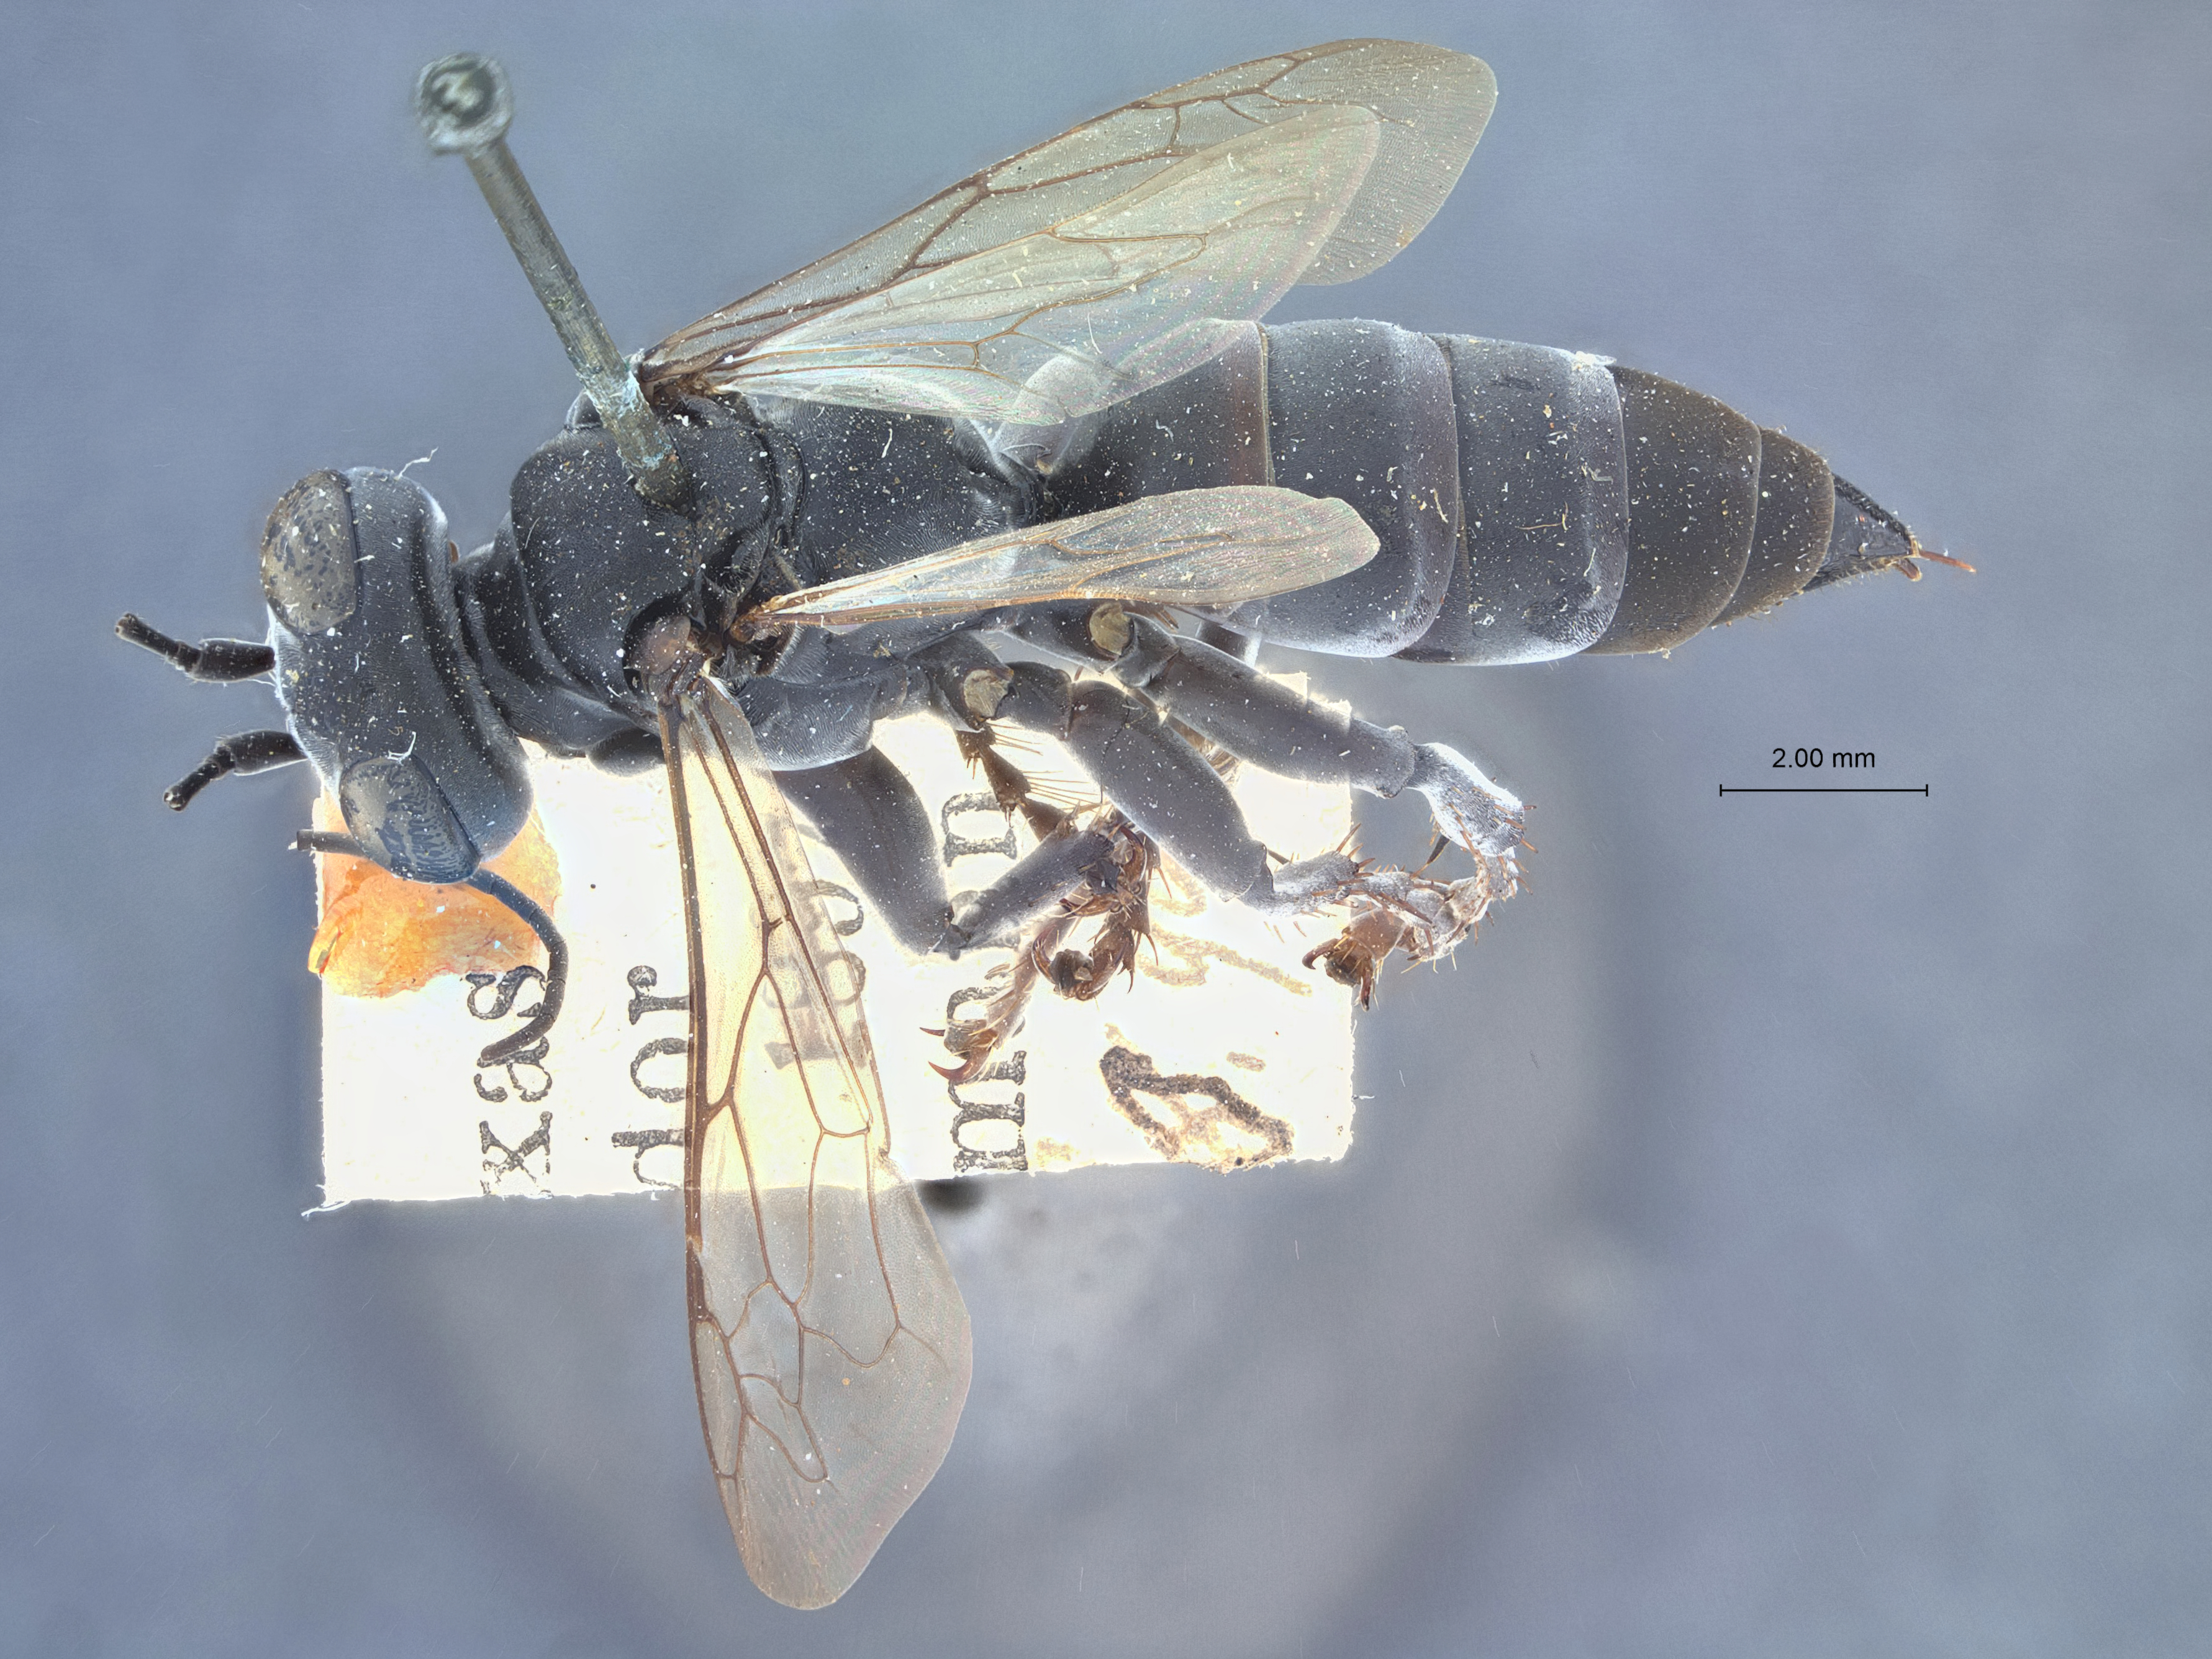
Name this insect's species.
Tachysphex fedorensis
